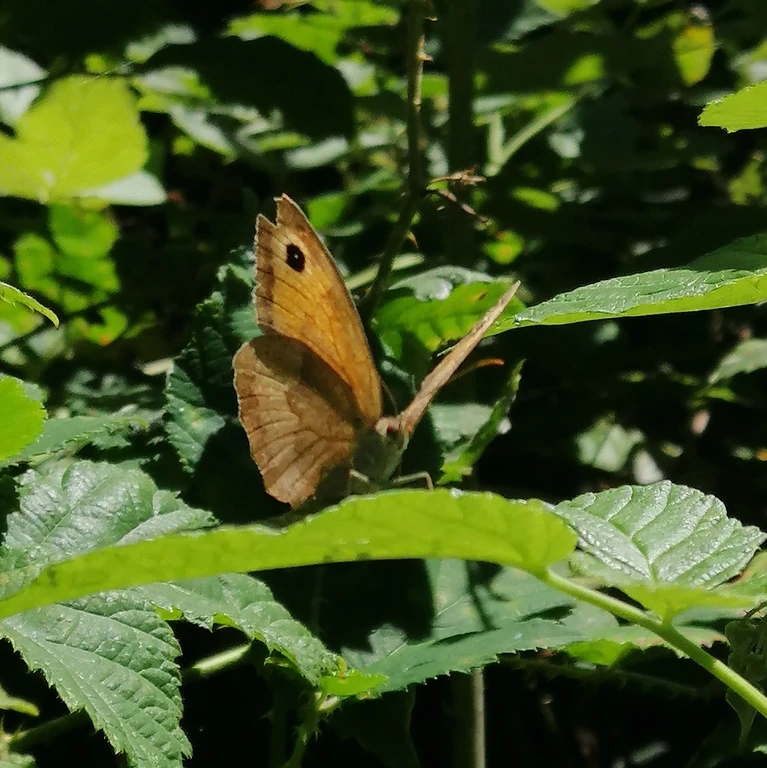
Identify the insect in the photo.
Maniola jurtina
